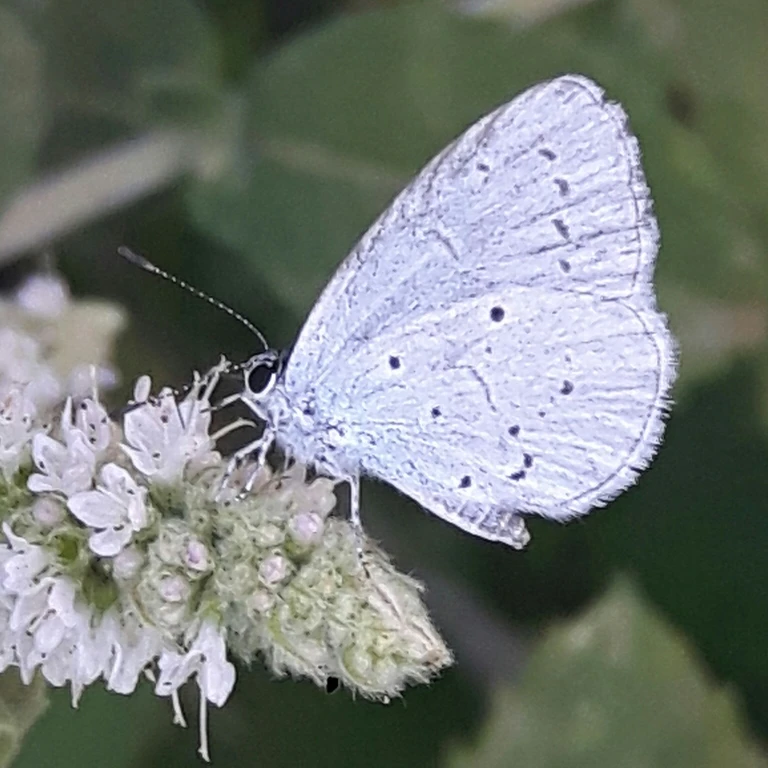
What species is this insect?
Celastrina argiolus
